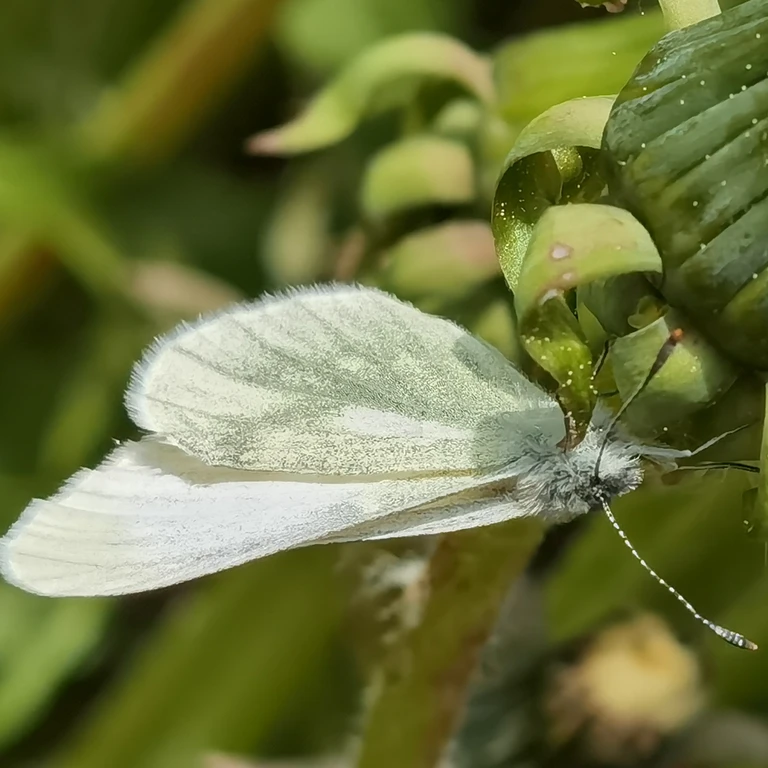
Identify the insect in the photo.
Leptidea sinapis/juvernica
